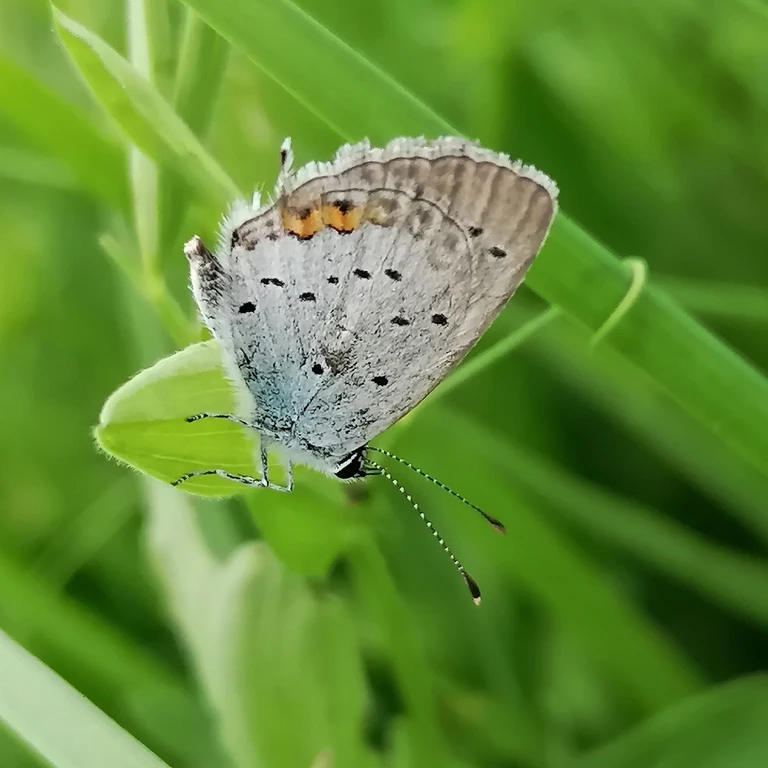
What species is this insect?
Cupido argiades (also Elkalyce argiades)
